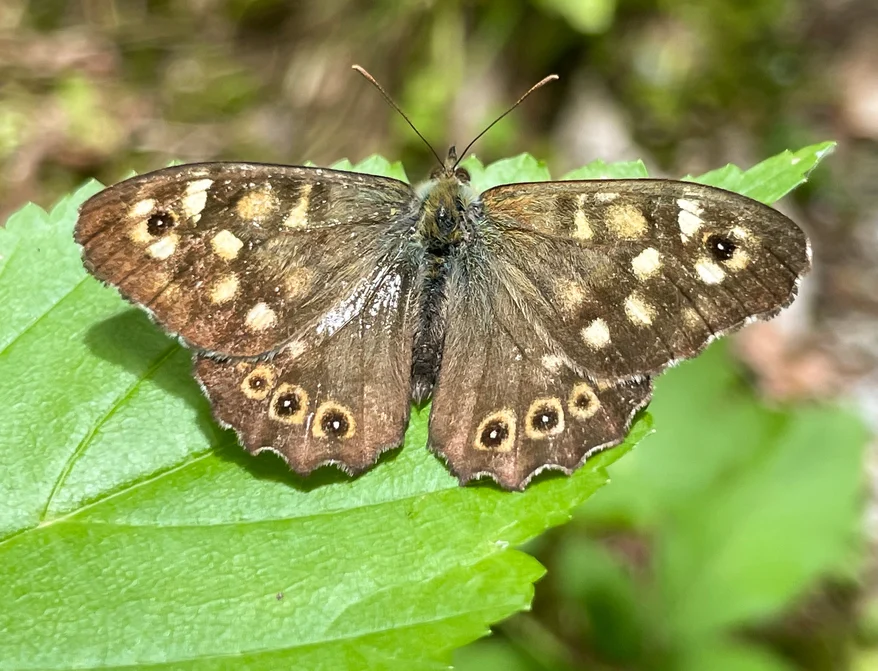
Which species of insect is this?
Pararge aegeria
